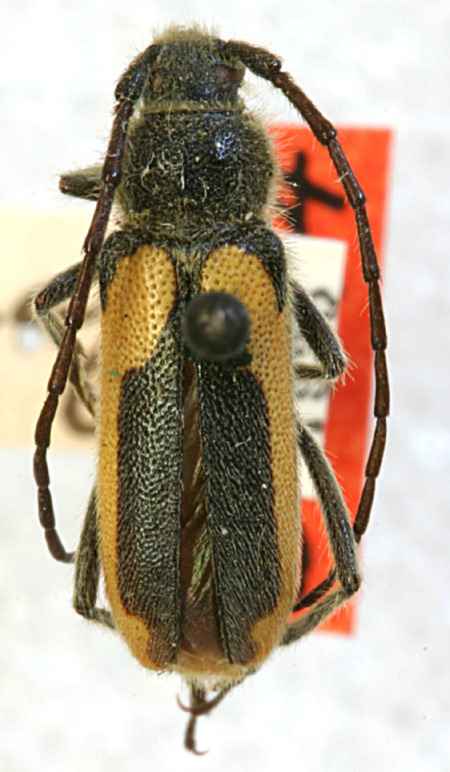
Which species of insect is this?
Crossidius pulchellus
